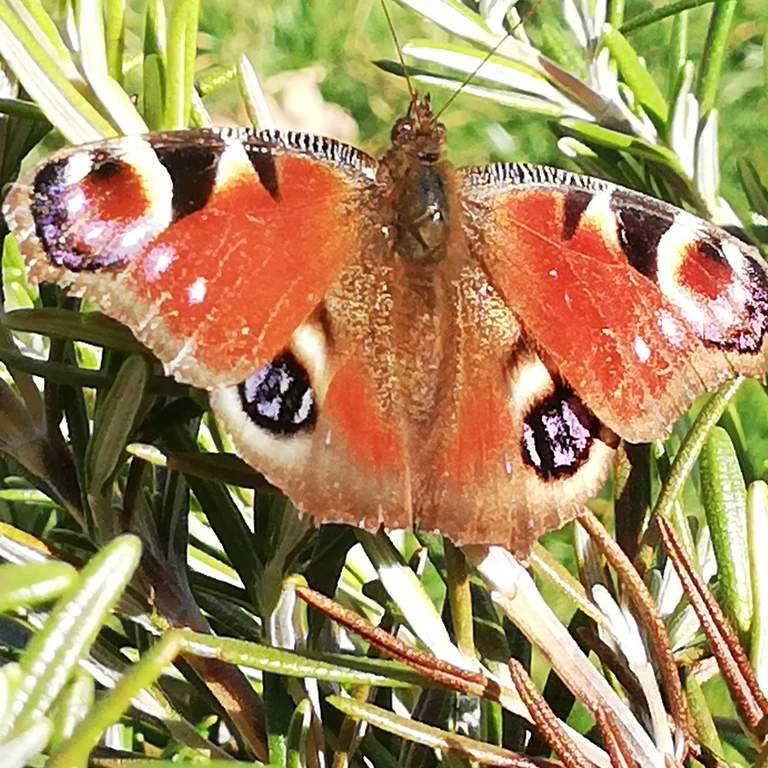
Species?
Aglais io
